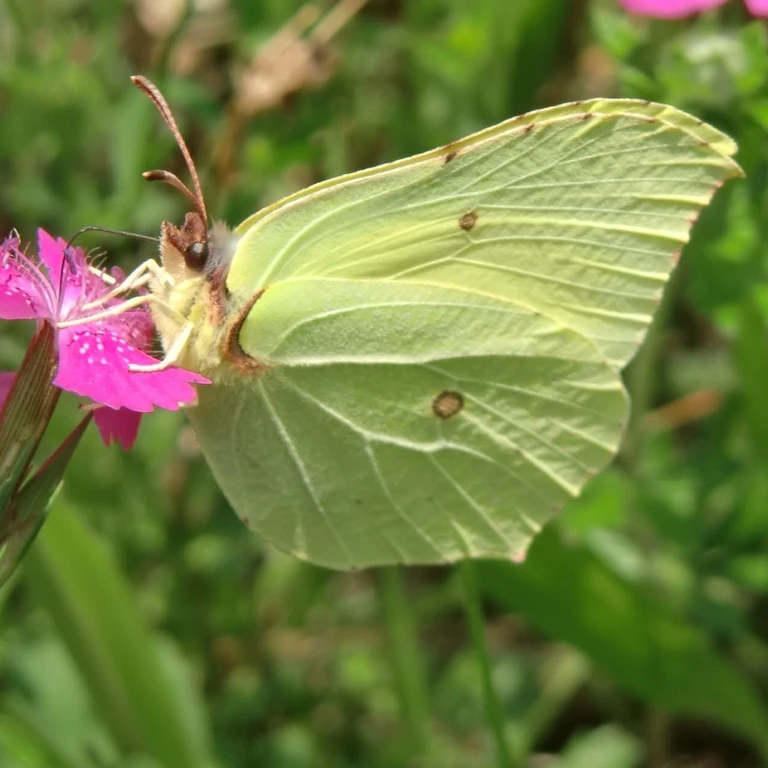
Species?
Gonepteryx rhamni
